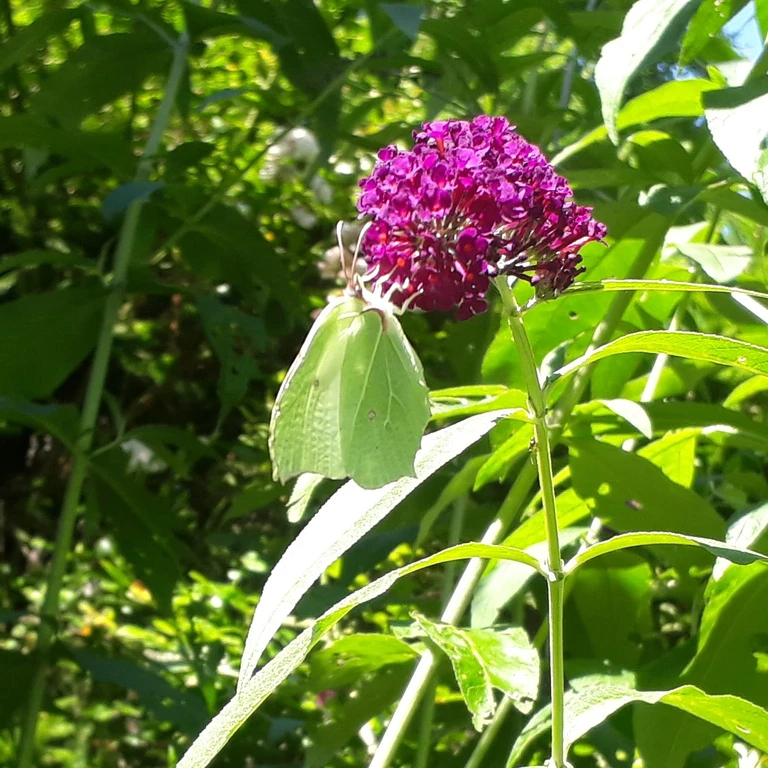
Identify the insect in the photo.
Gonepteryx rhamni
